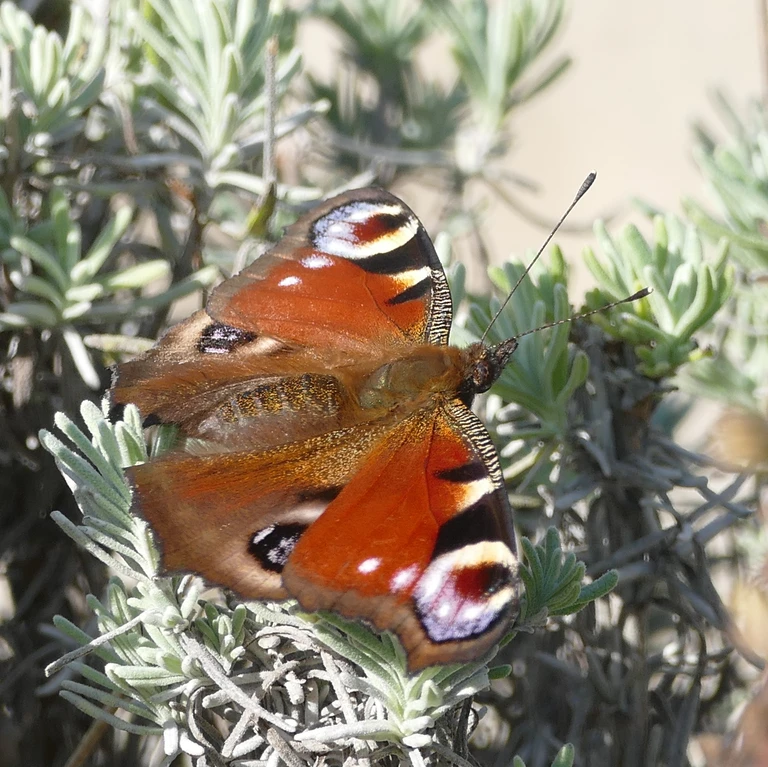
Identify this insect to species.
Aglais io
